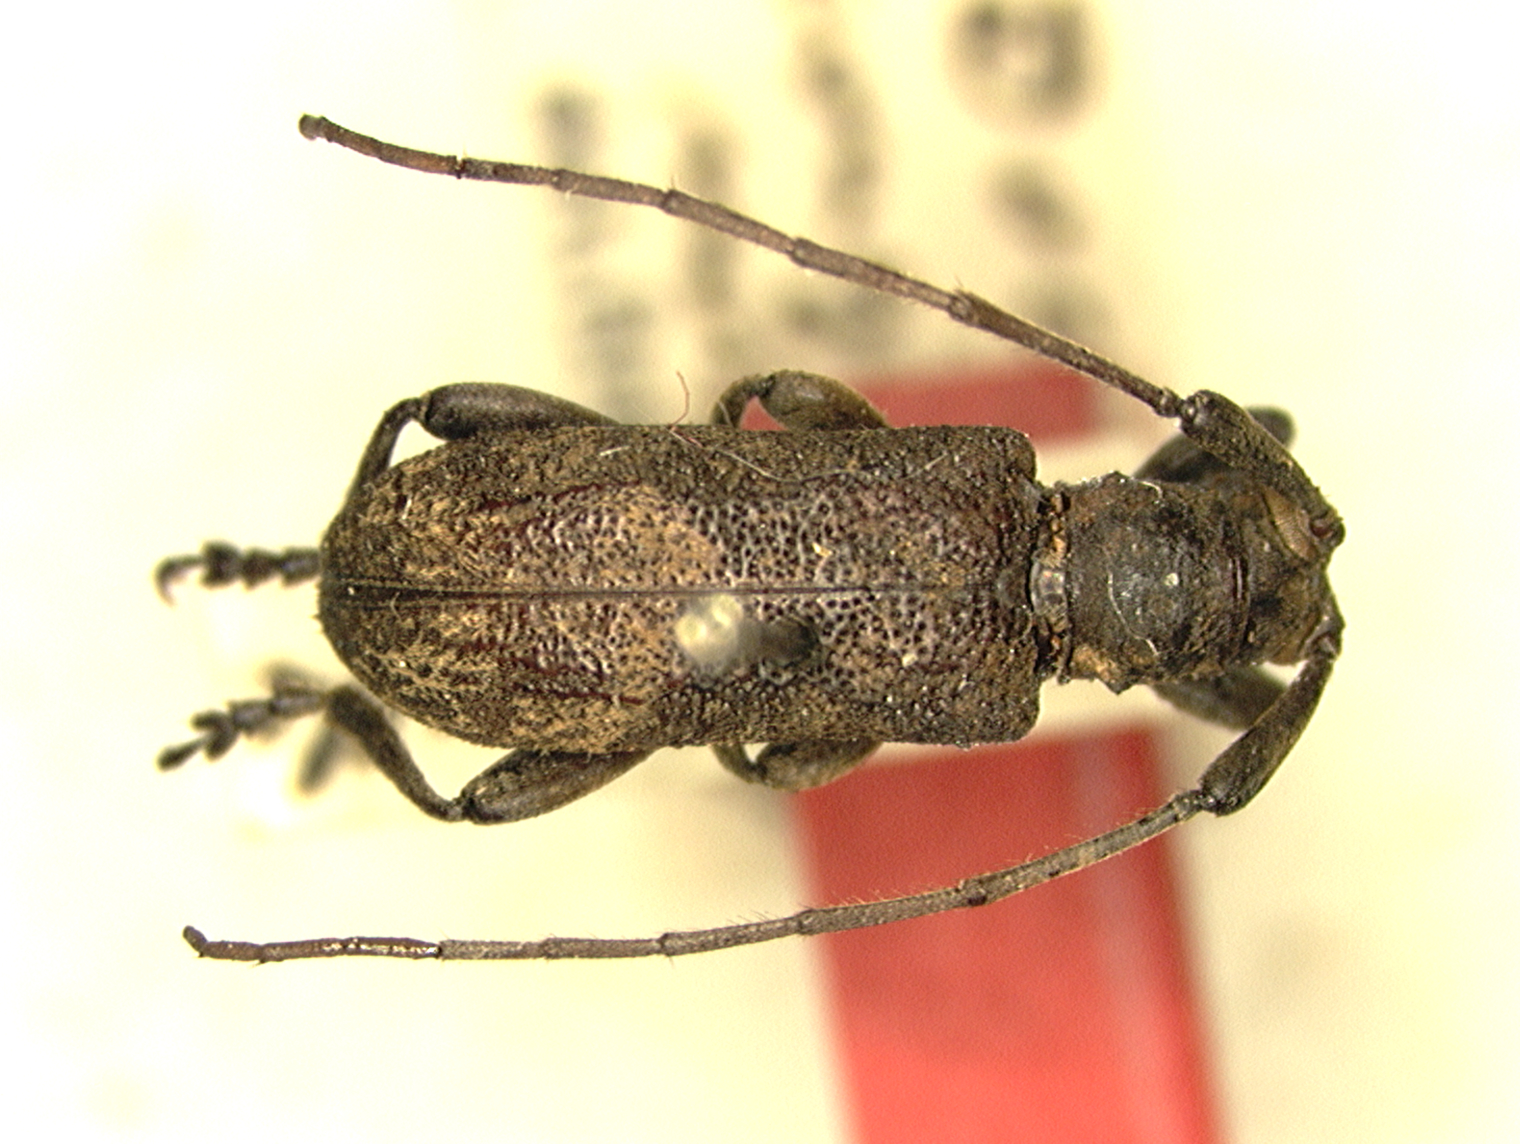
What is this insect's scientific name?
Docus congoensis (also Planodema congoensis)
